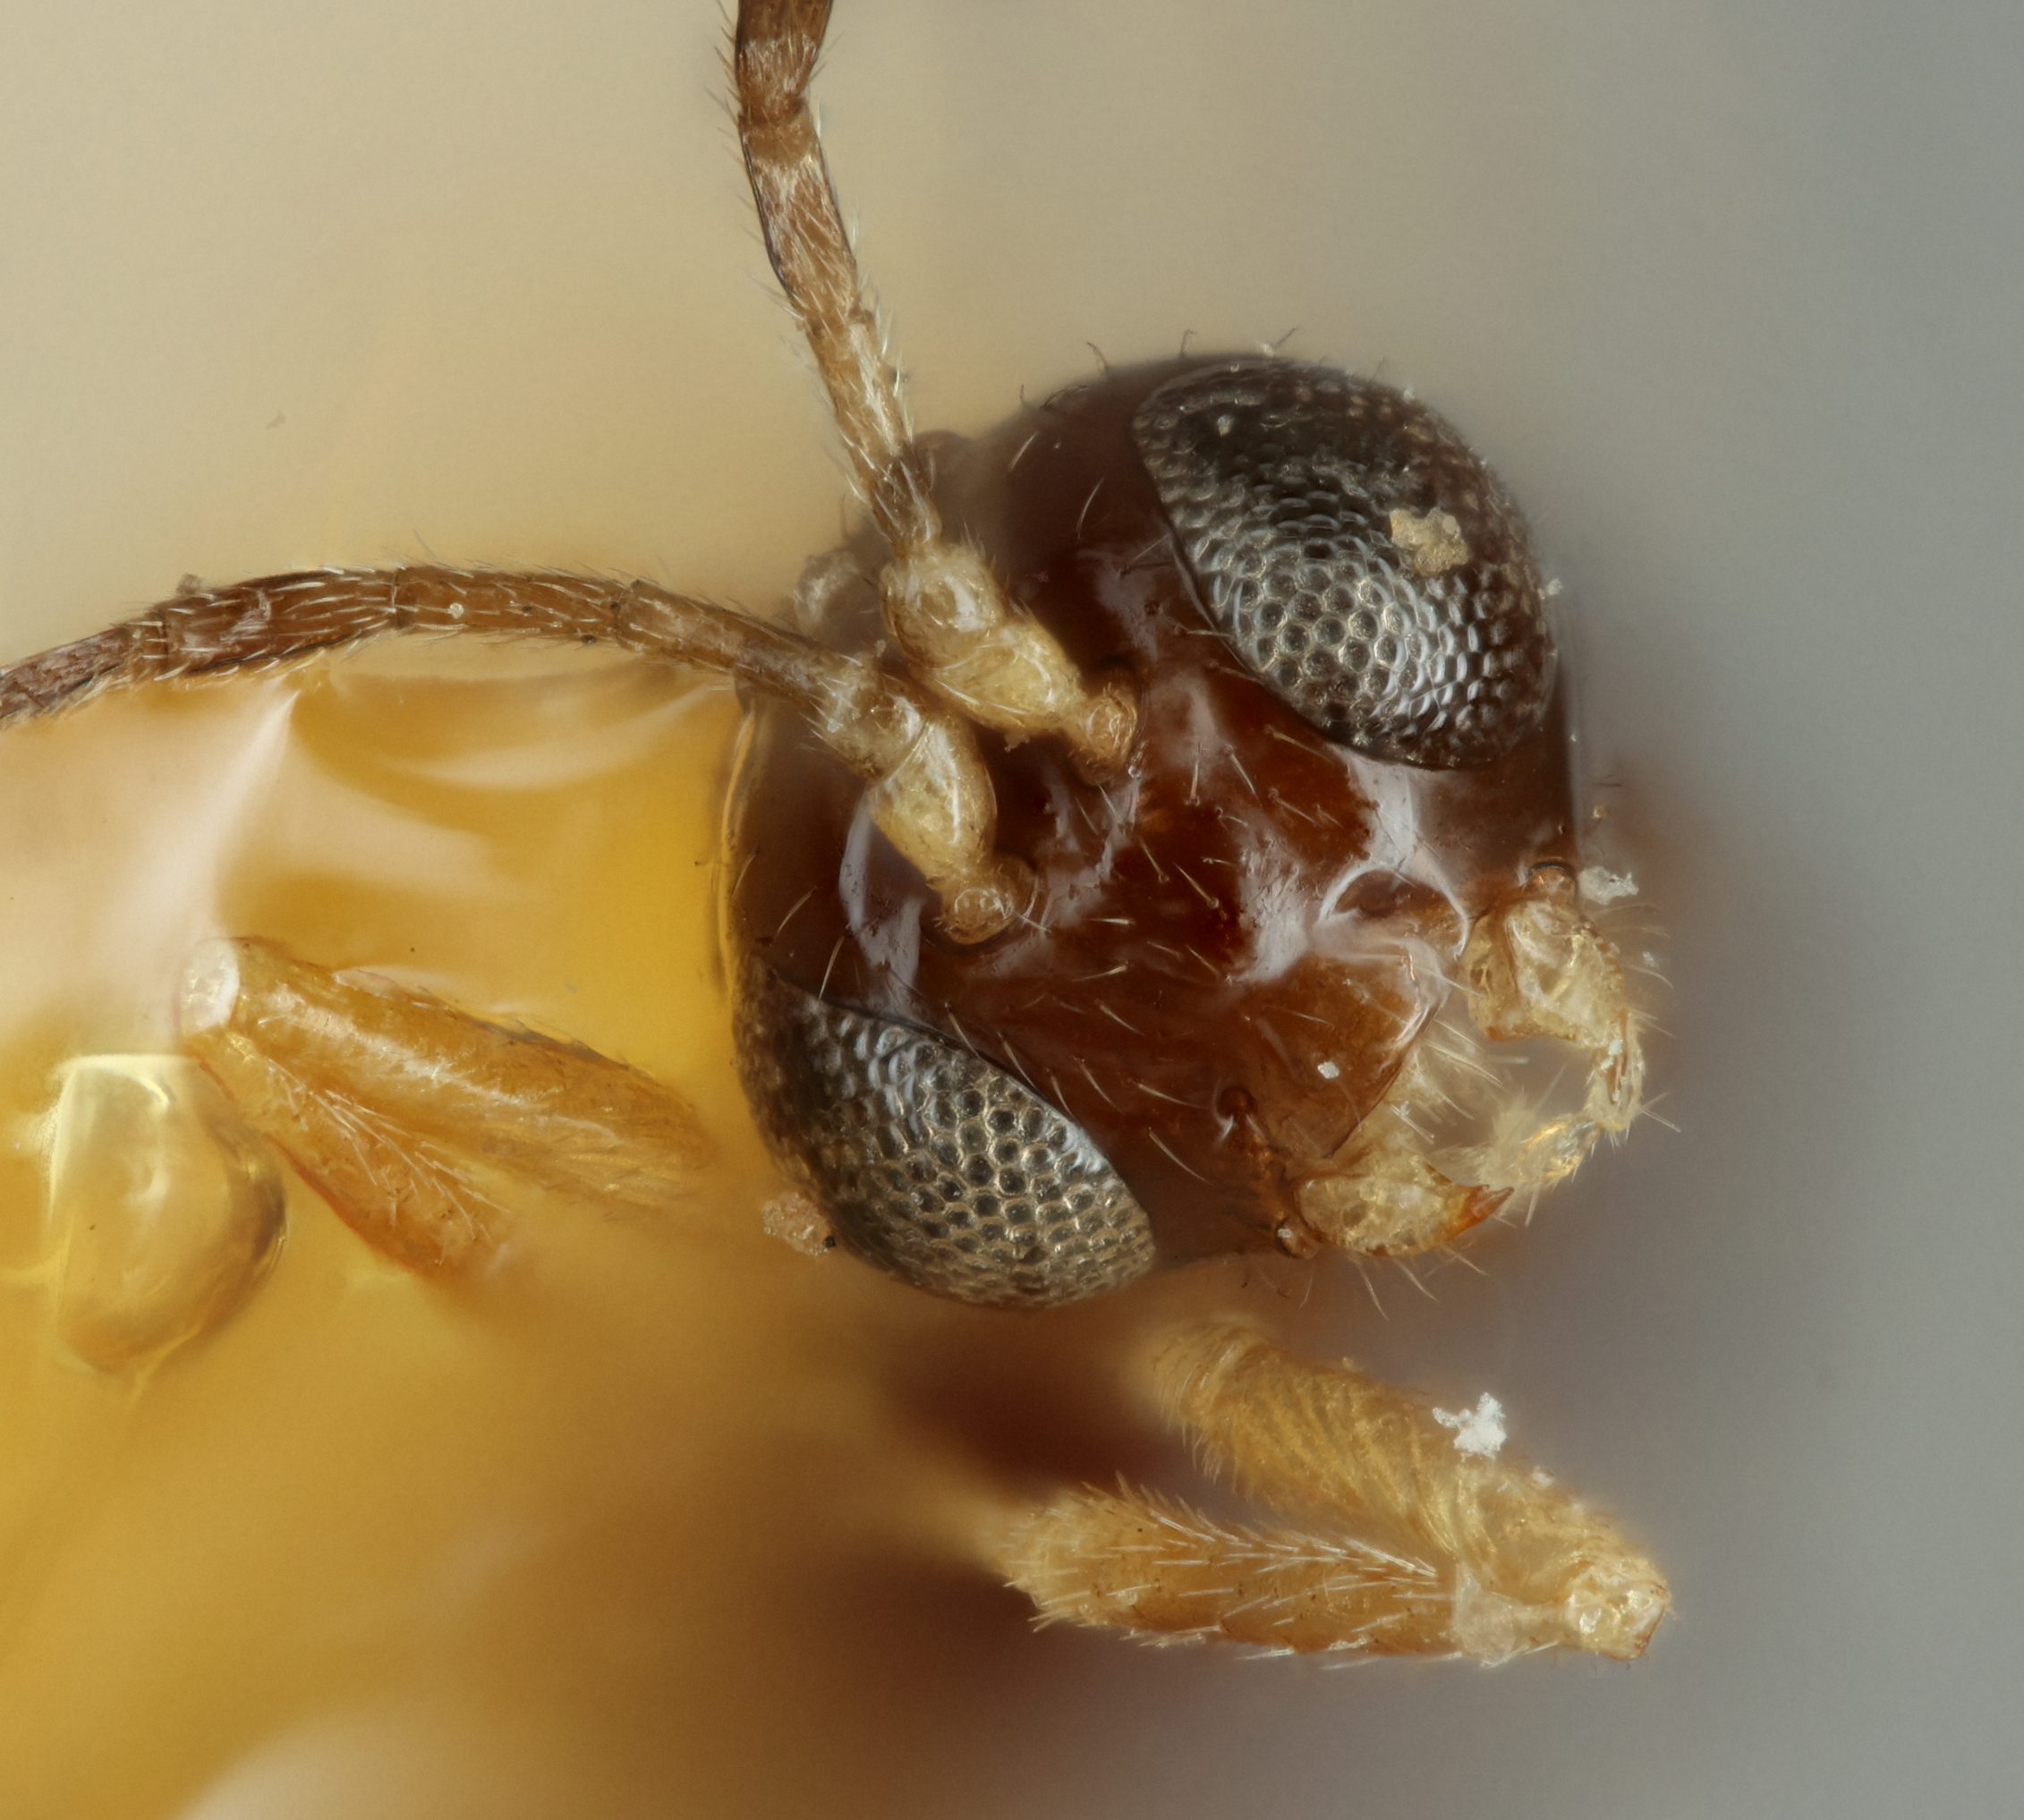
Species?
Diaeretus essigellae
